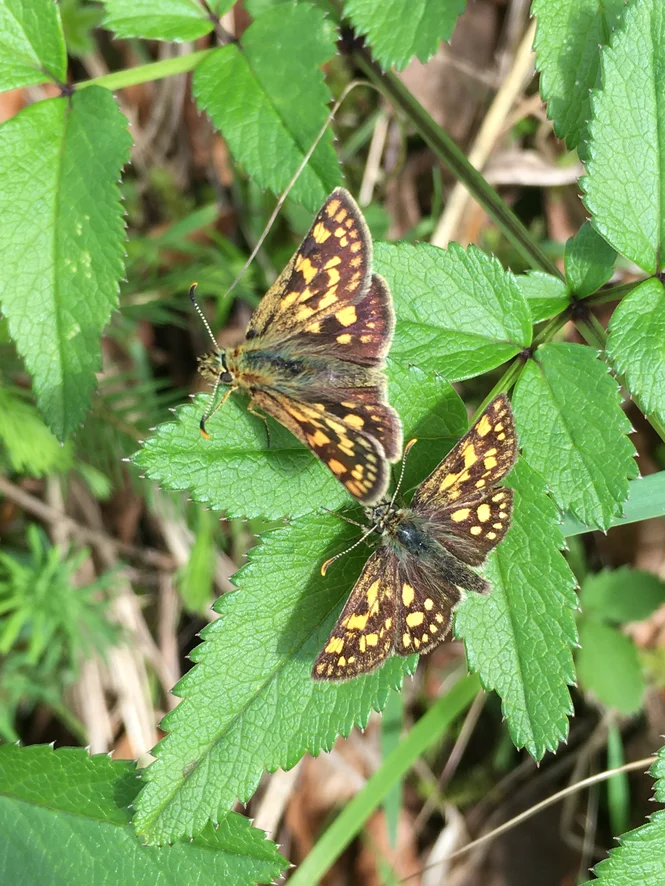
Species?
Carterocephalus palaemon
